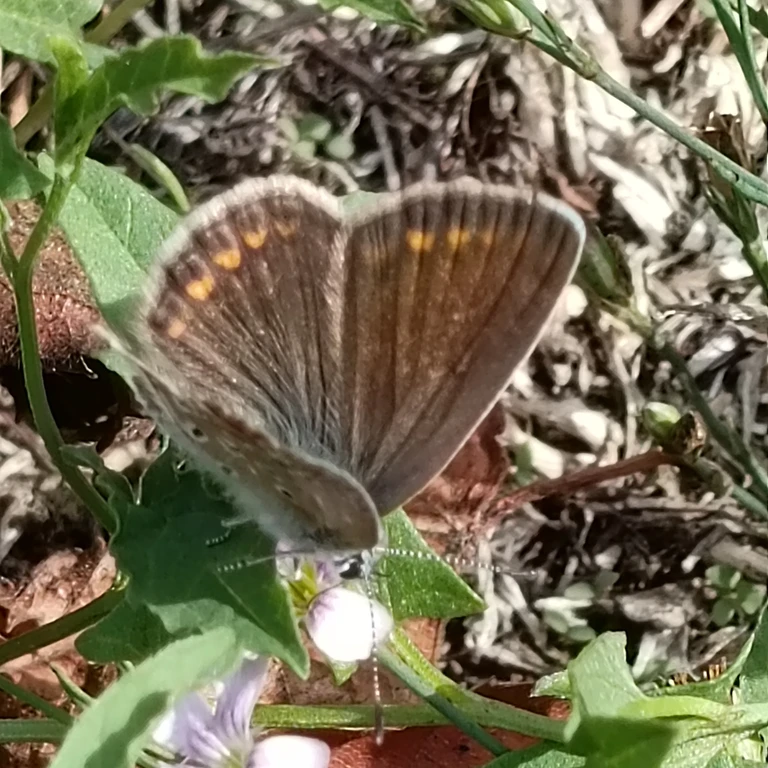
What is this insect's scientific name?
Polyommatus icarus
